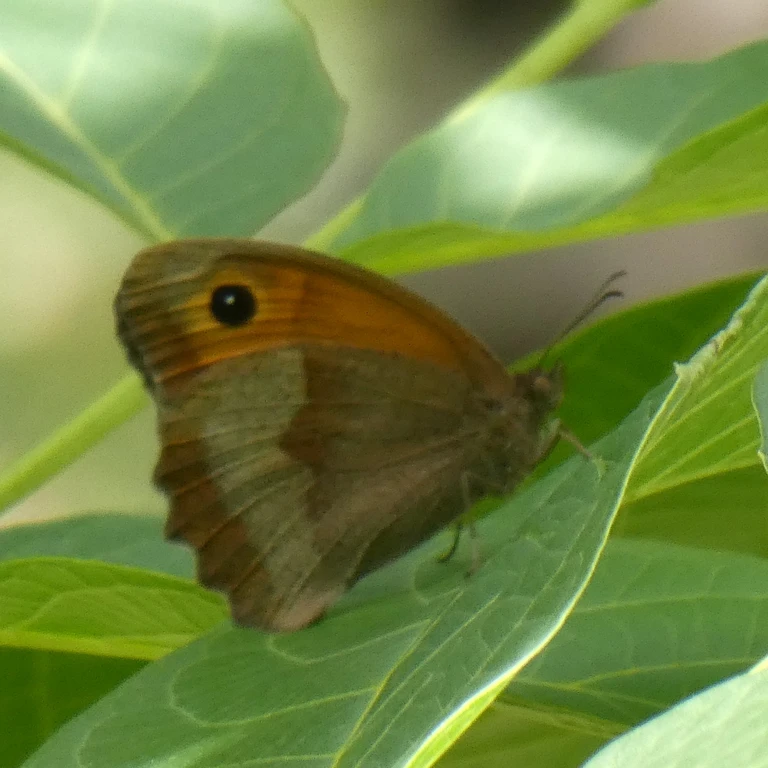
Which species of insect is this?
Maniola jurtina
